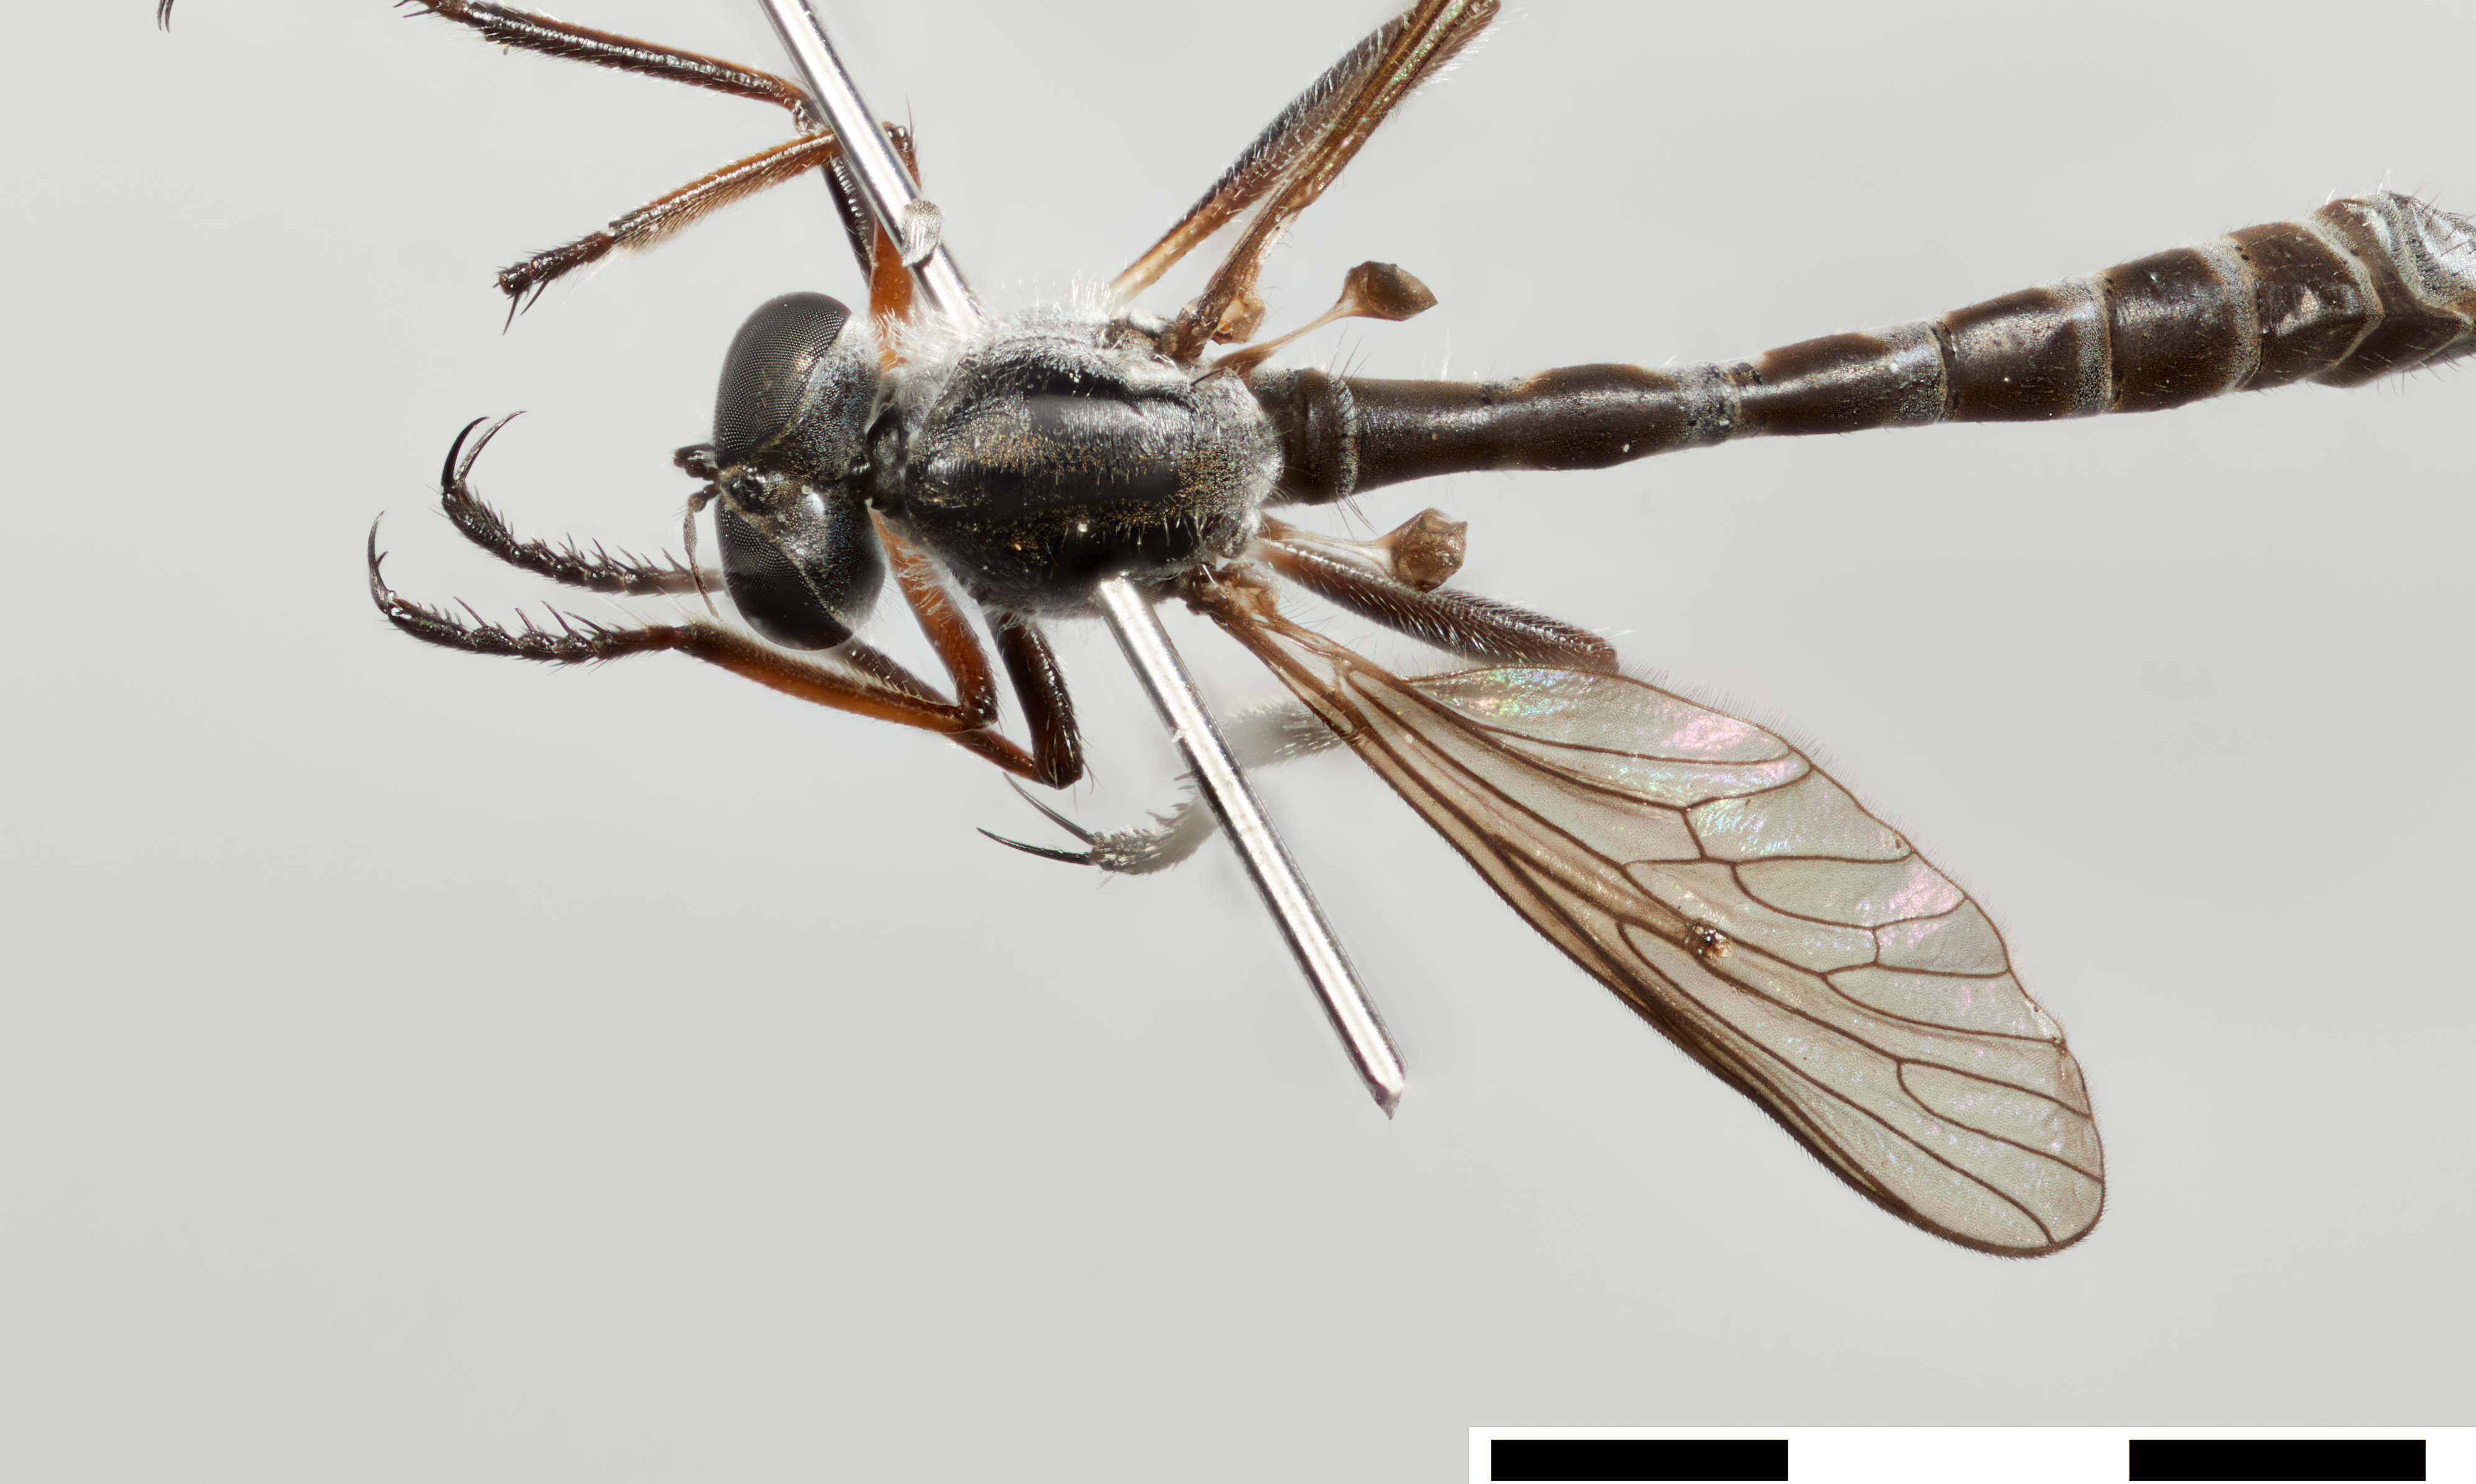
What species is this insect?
Euscelidia natalensis
